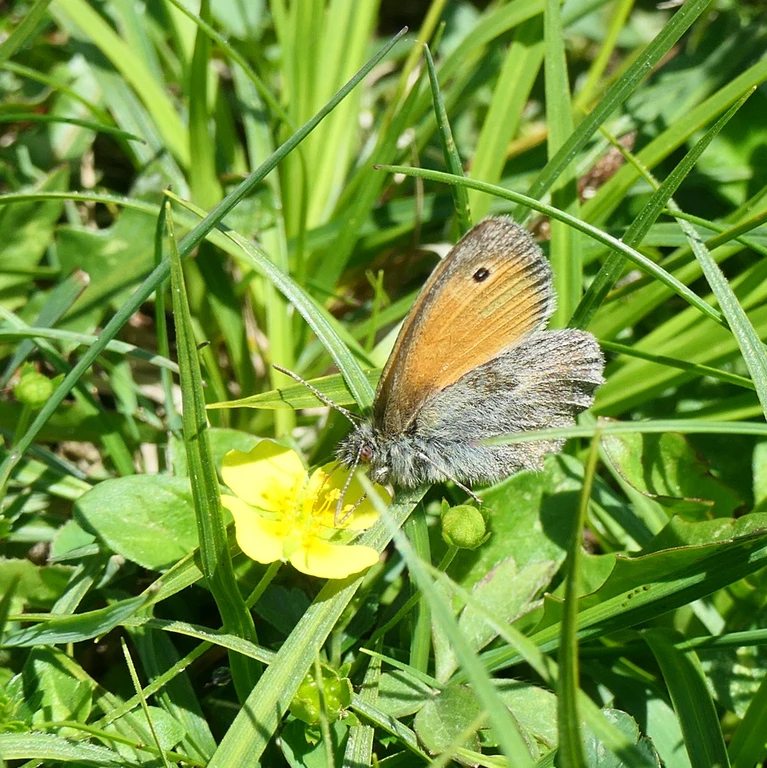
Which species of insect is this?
Coenonympha pamphilus
